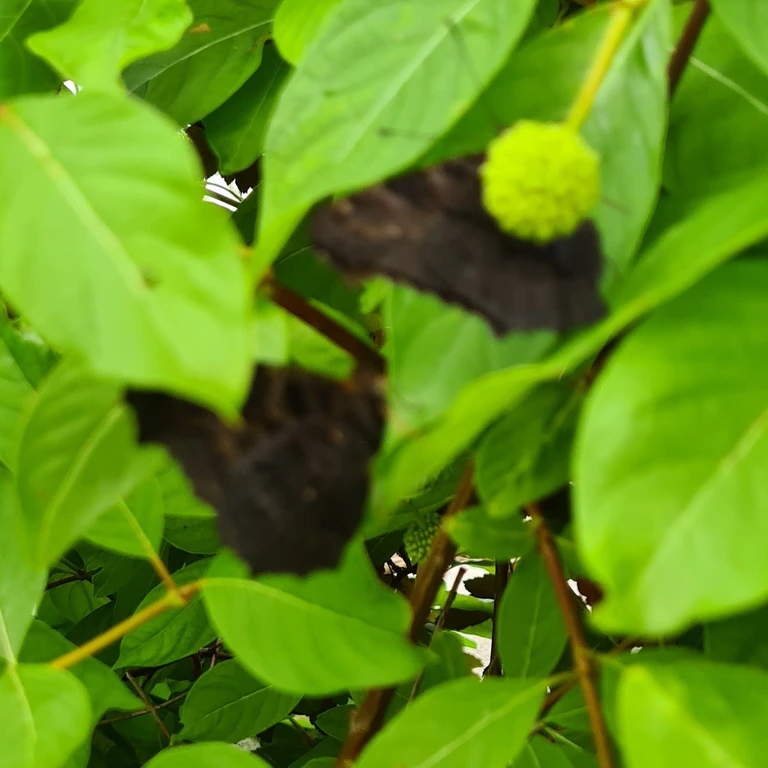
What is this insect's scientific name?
Aglais io
